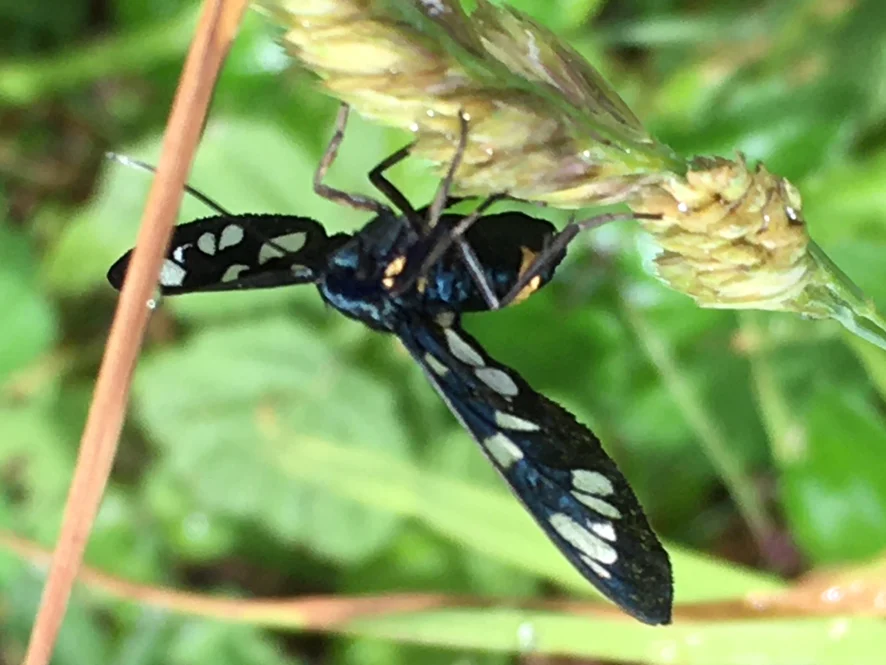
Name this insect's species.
Amata phegea
